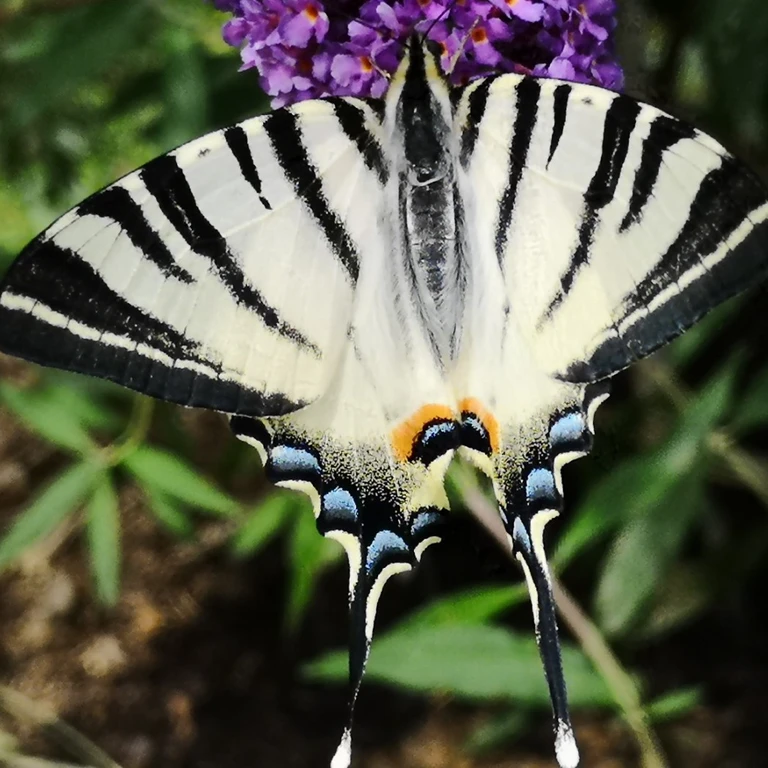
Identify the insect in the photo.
Iphiclides podalirius
